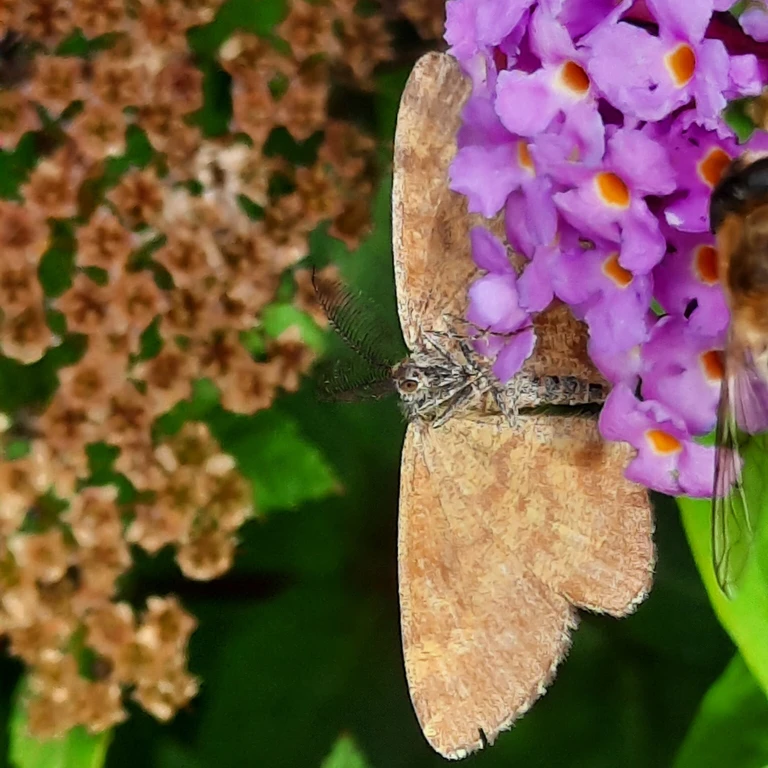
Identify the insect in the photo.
Ematurga atomaria
